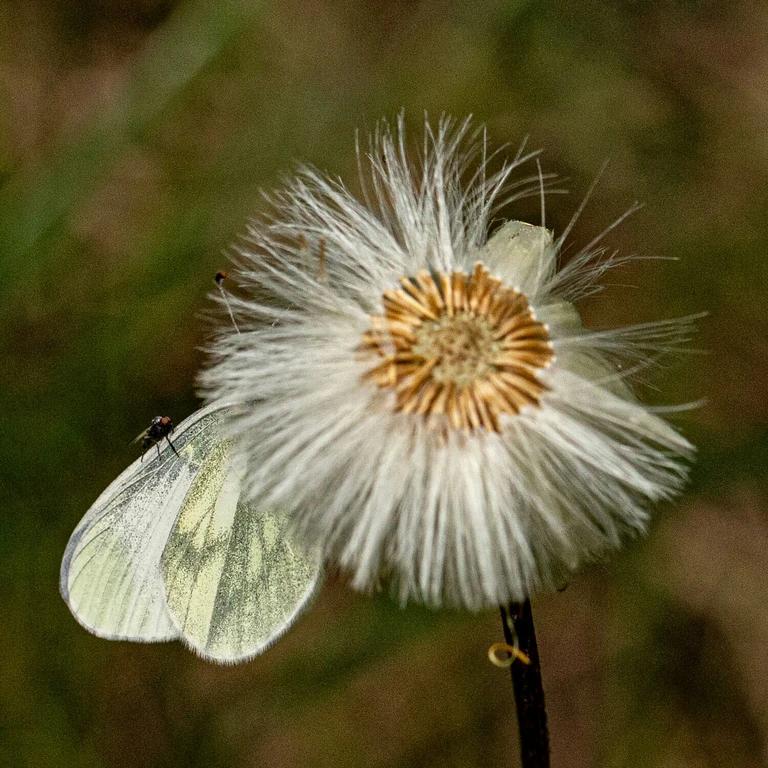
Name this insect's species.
Leptidea sinapis/juvernica
